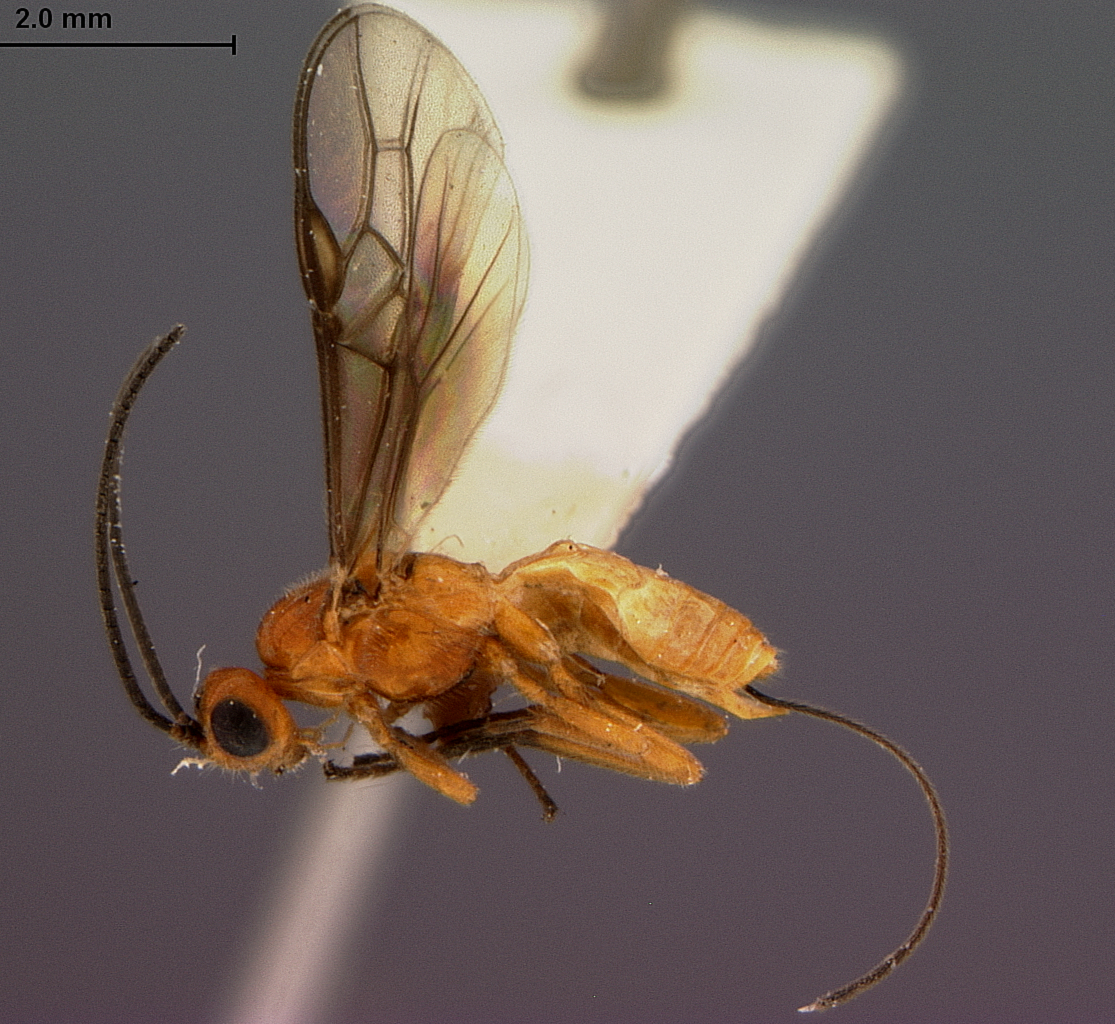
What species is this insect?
Bracon cajani
